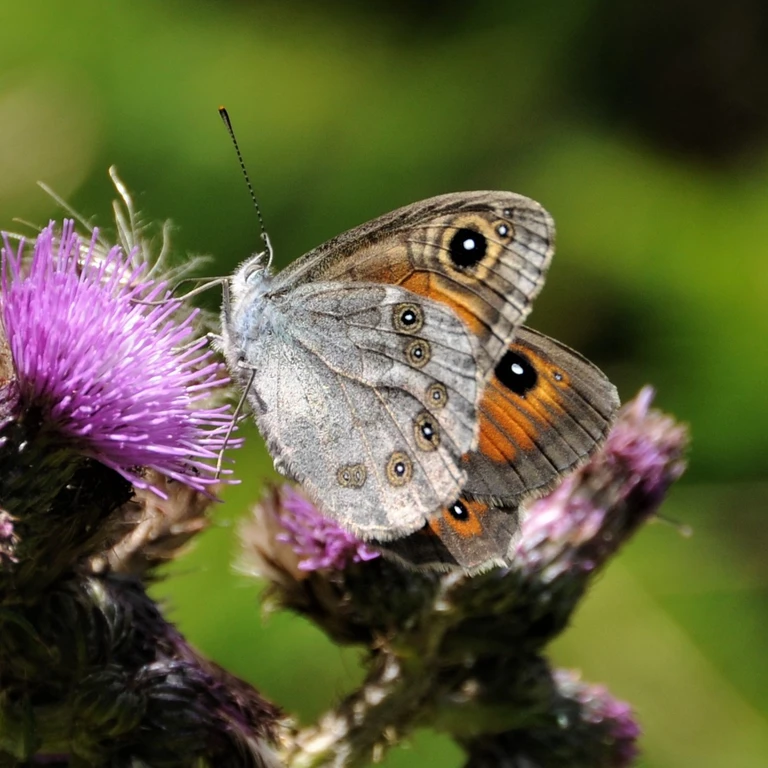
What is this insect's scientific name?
Lasiommata maera (also Pararge maera)
